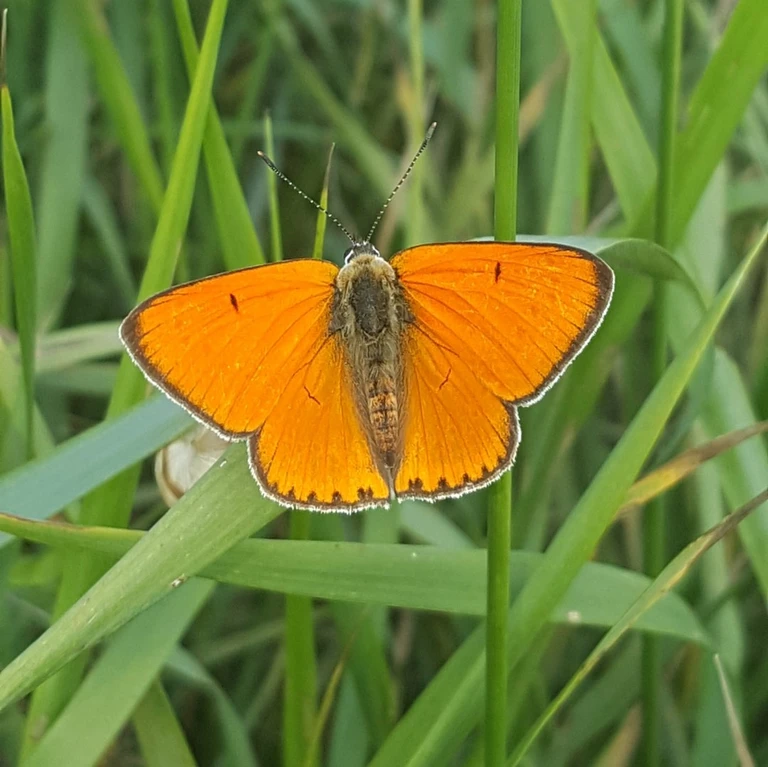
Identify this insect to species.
Lycaena dispar
